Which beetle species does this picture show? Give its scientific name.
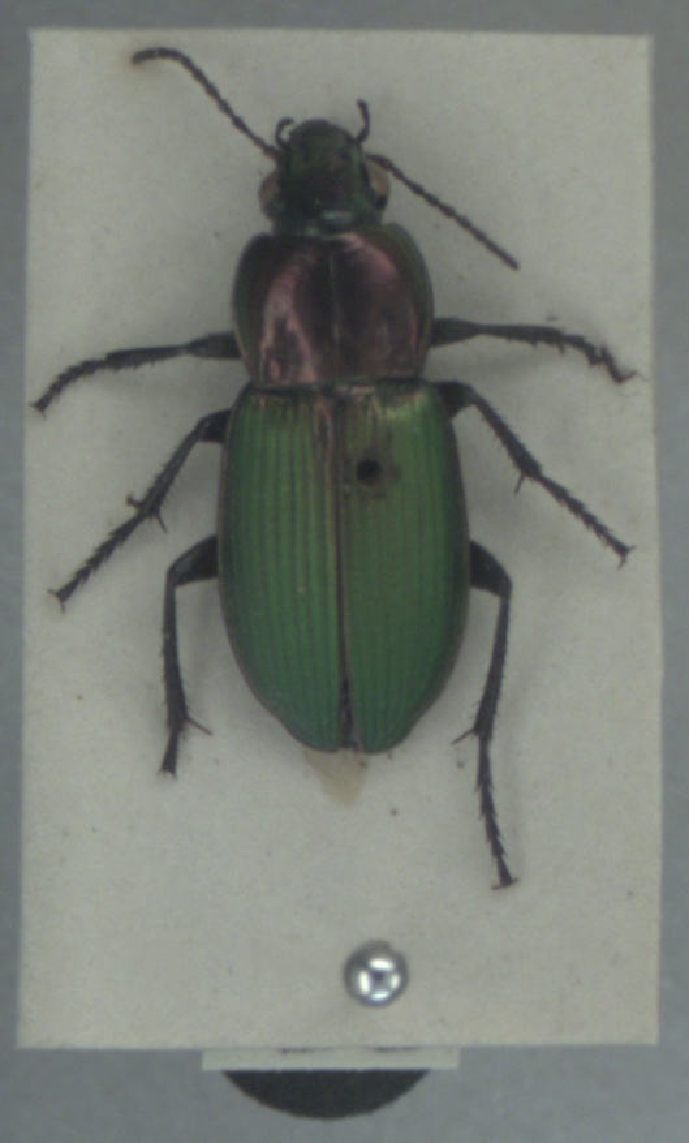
Poecilus kugelanni
